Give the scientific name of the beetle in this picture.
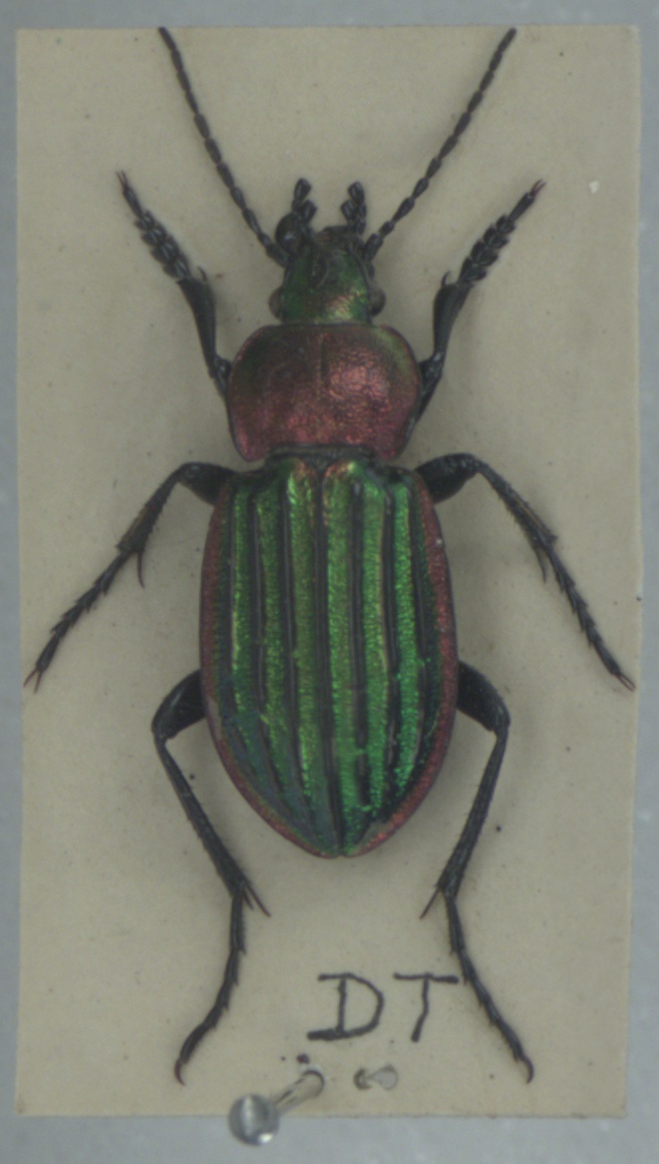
Carabus nitens
